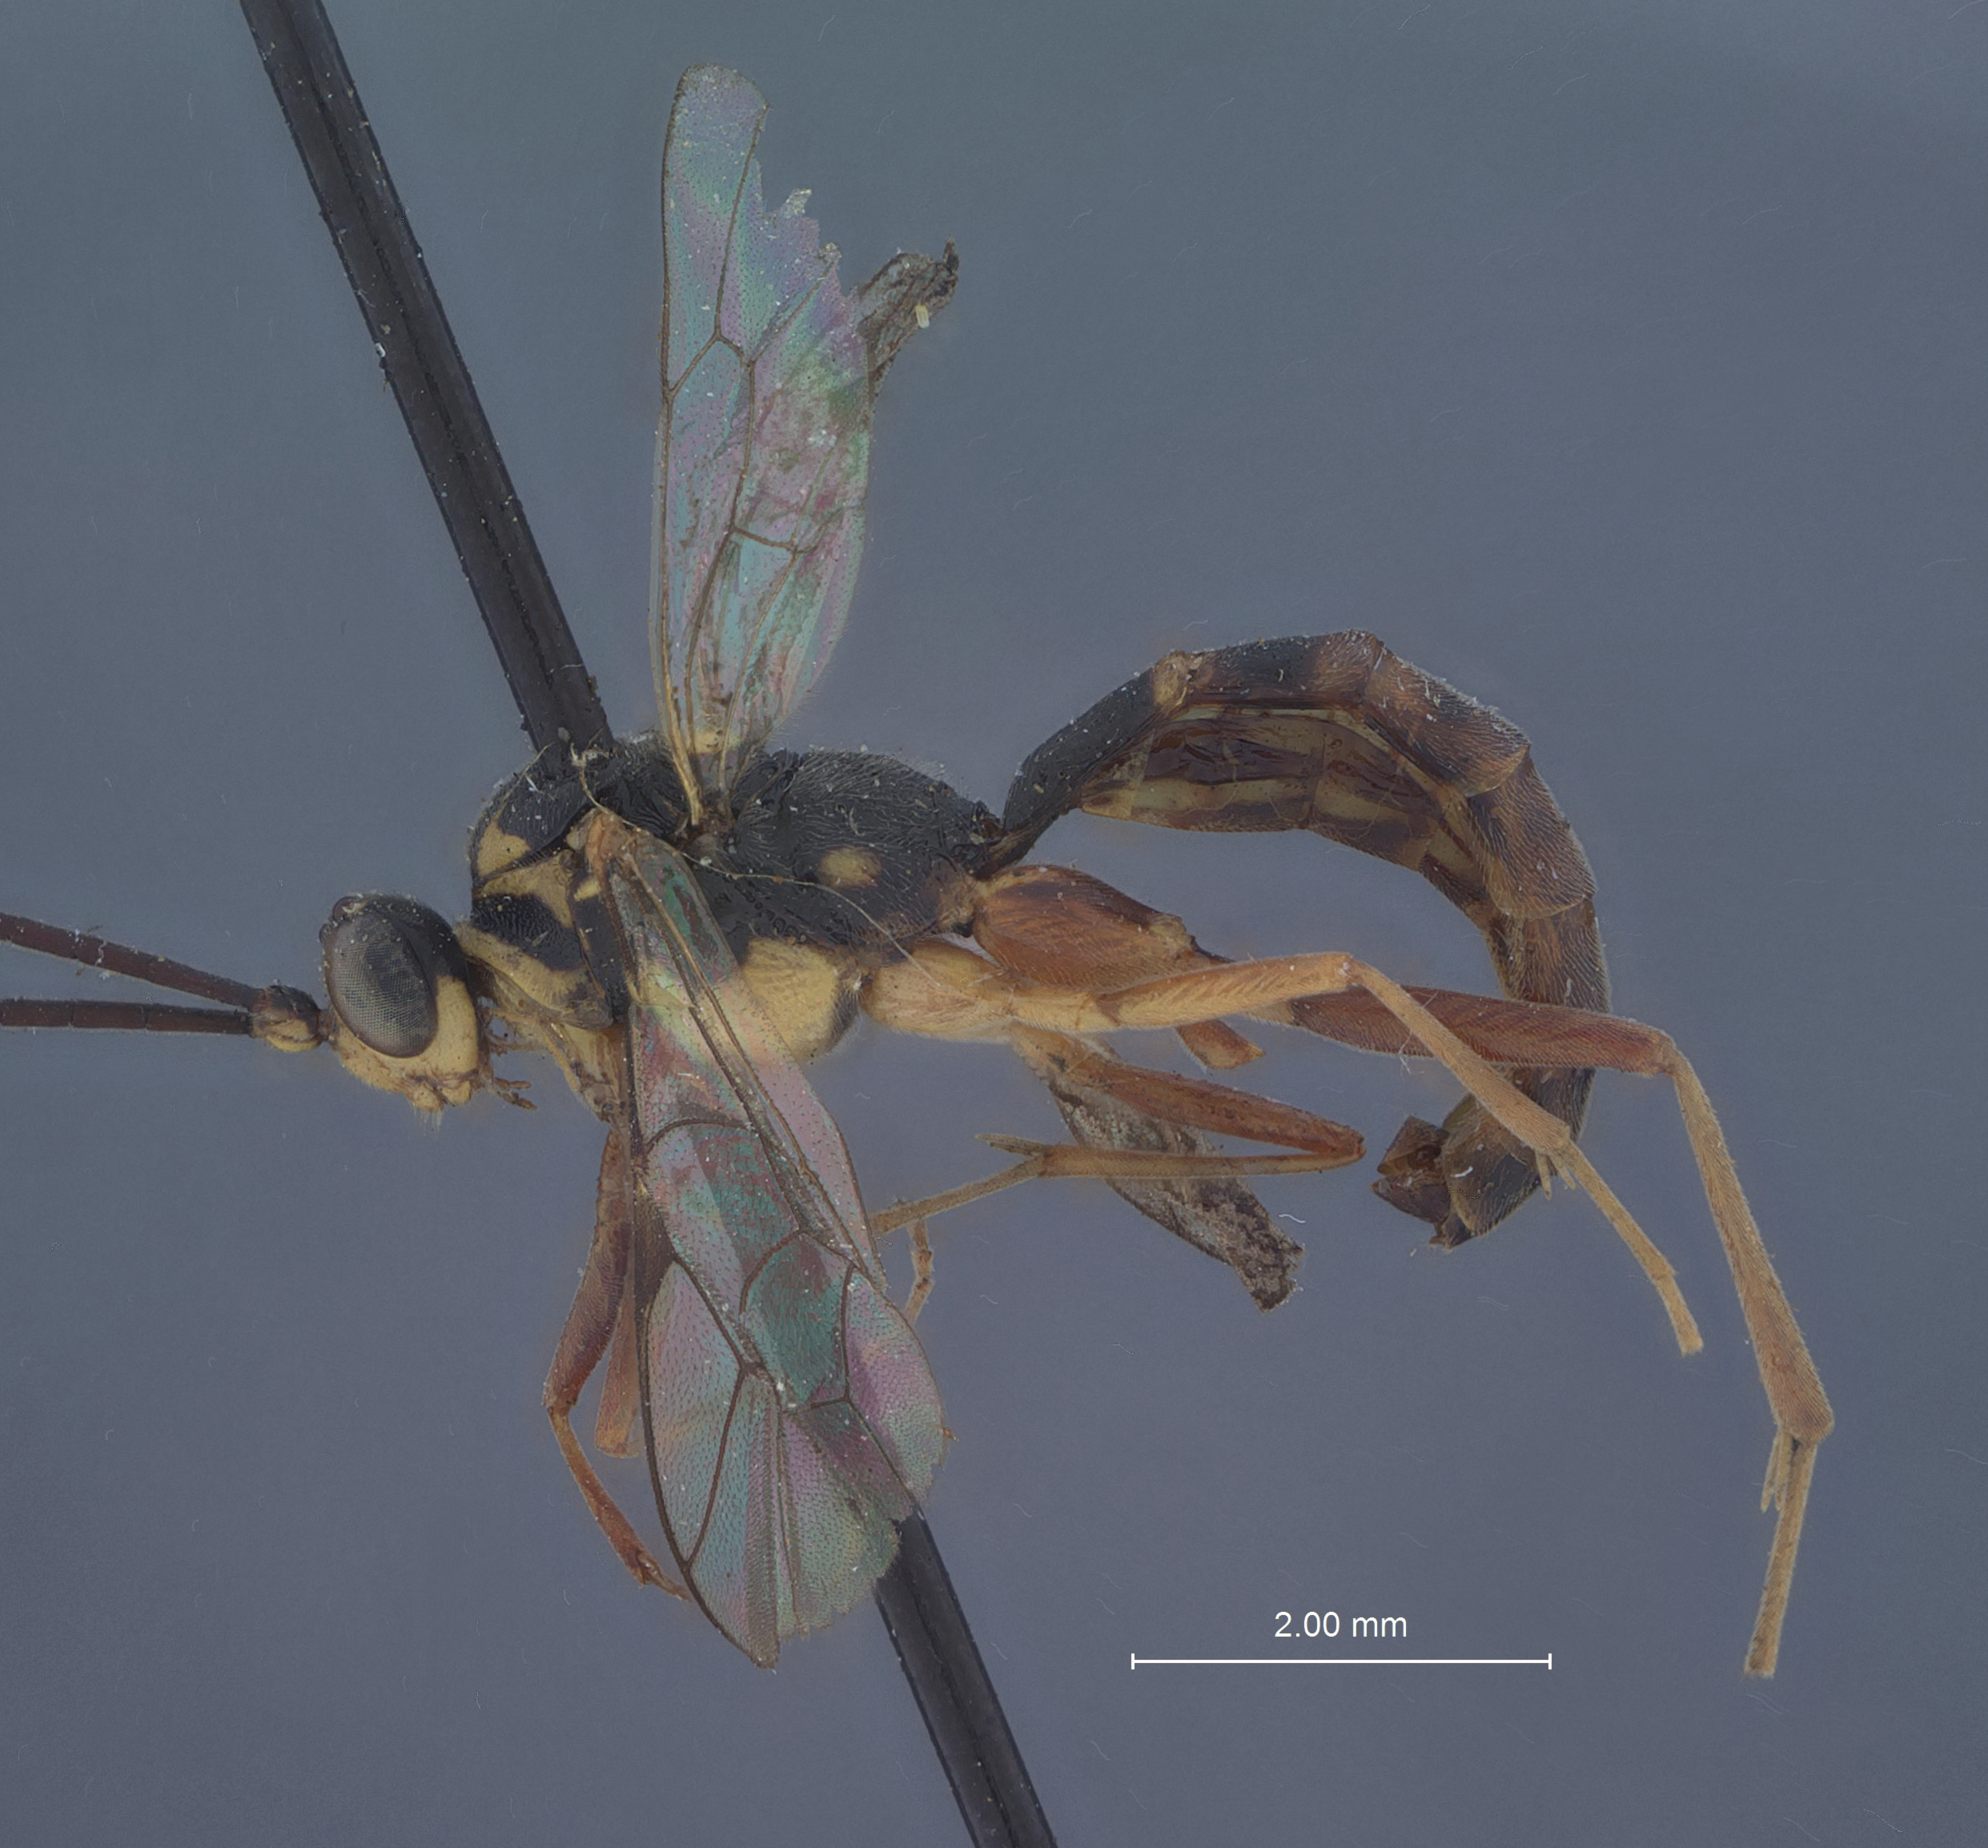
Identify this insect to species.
Lissonota philipi
